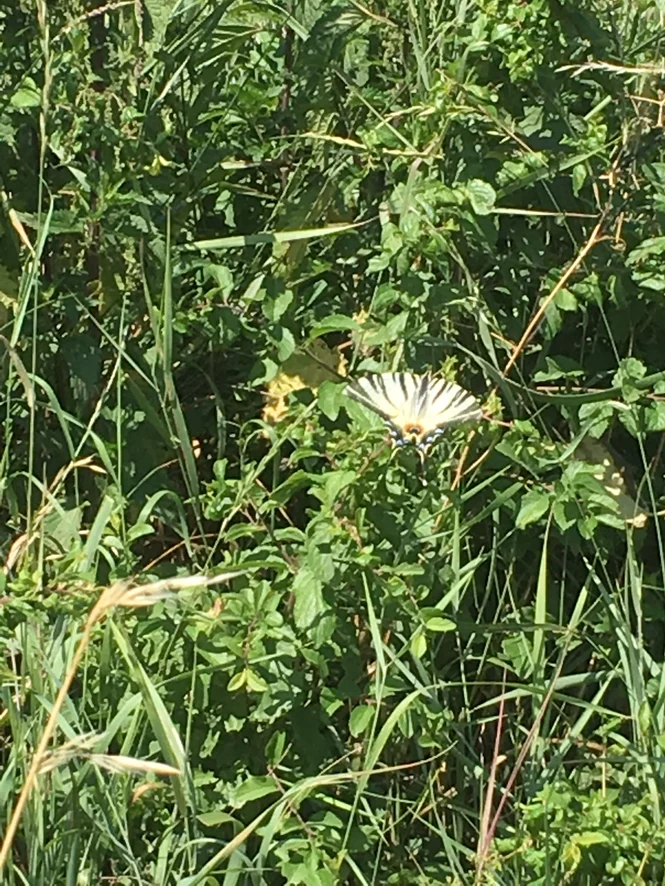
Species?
Iphiclides podalirius
